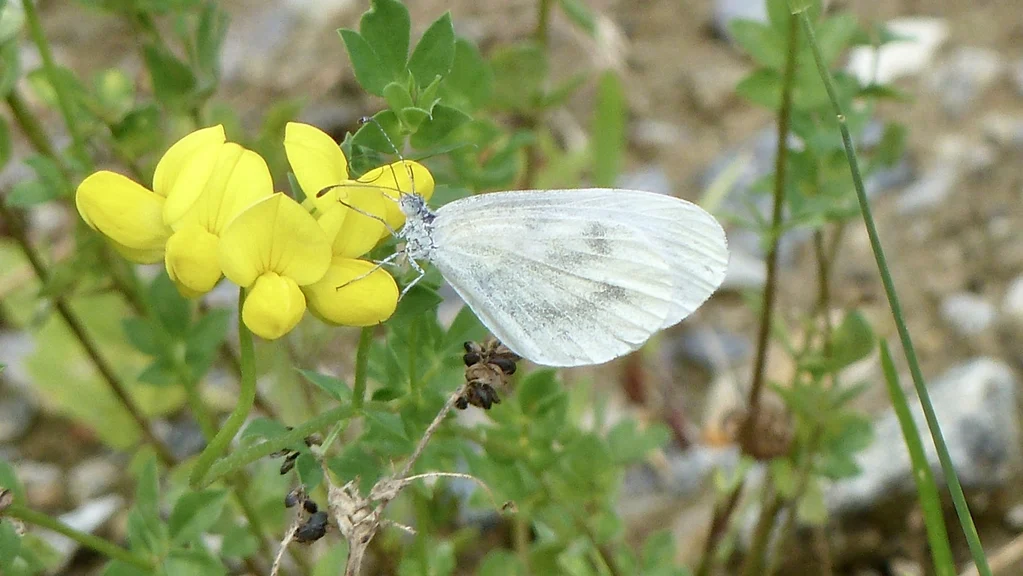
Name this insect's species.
Leptidea sinapis/juvernica
